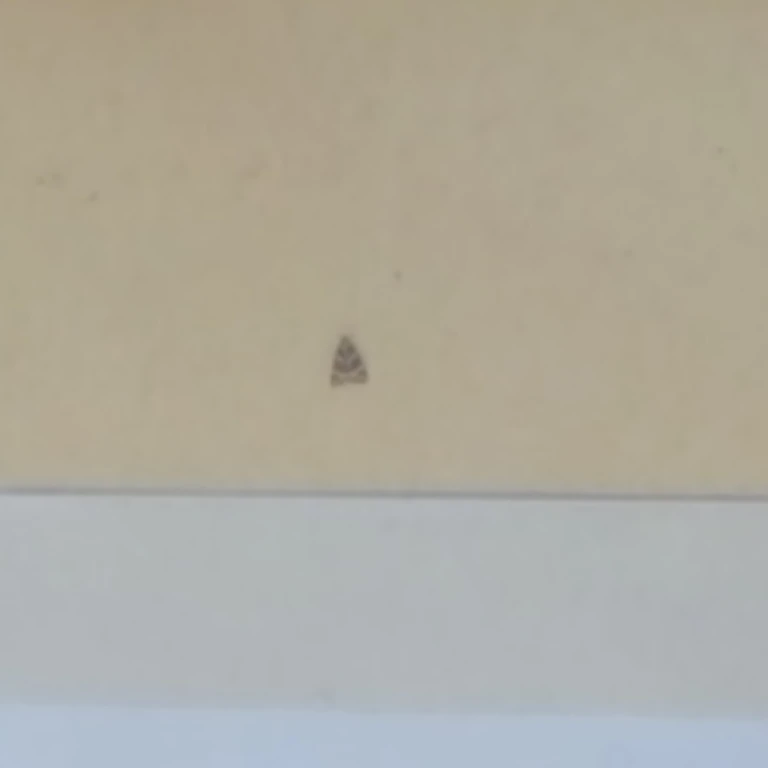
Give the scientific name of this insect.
Euplagia quadripunctaria
